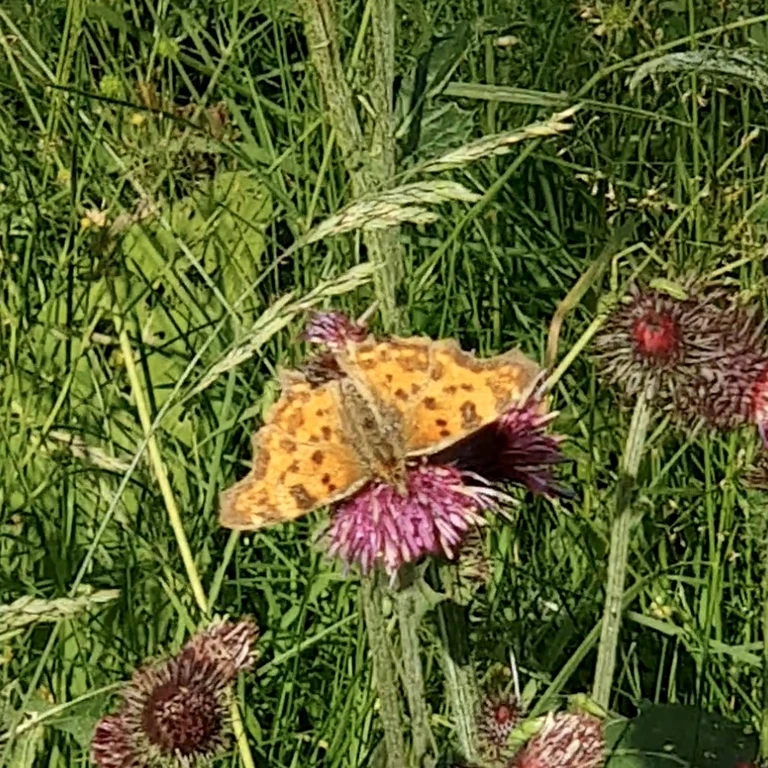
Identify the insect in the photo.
Polygonia c-album
